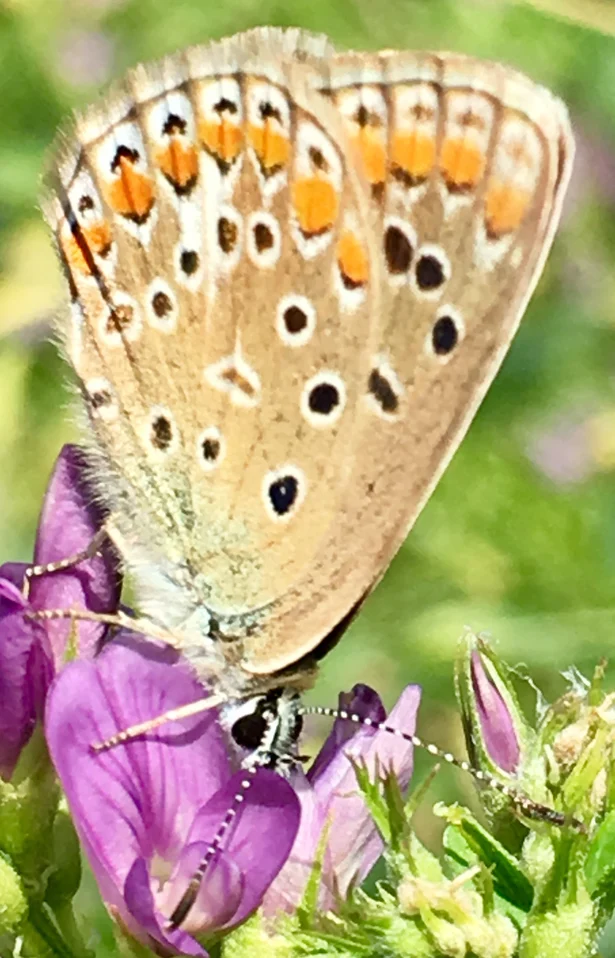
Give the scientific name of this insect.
Polyommatus icarus
